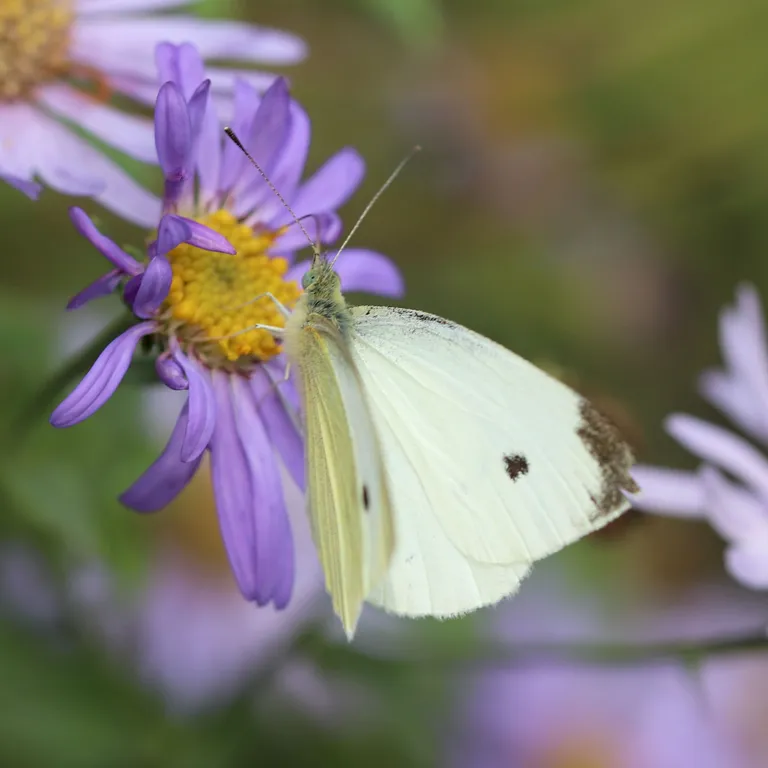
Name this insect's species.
Pieris rapae
